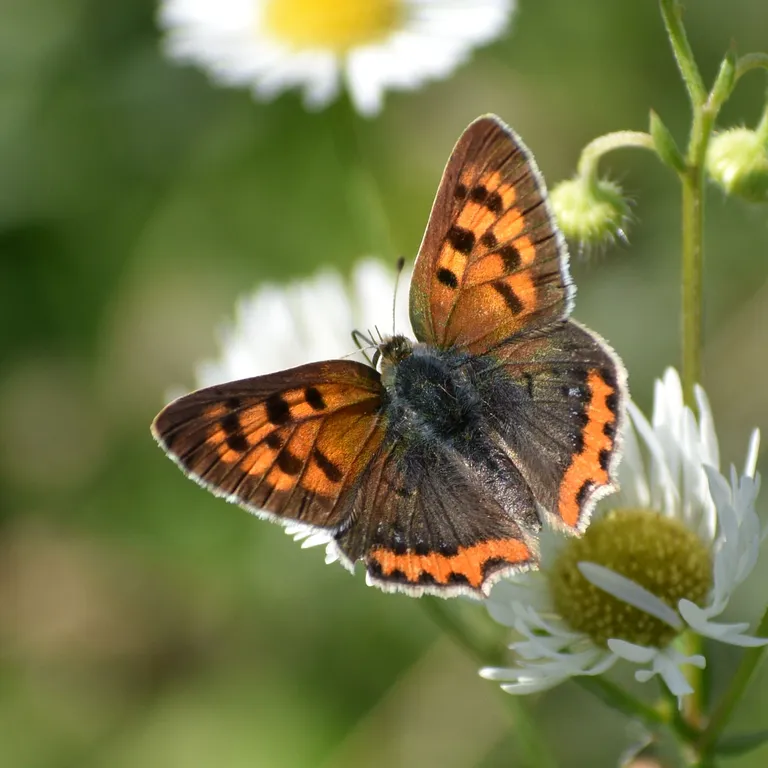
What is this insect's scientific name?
Lycaena phlaeas
